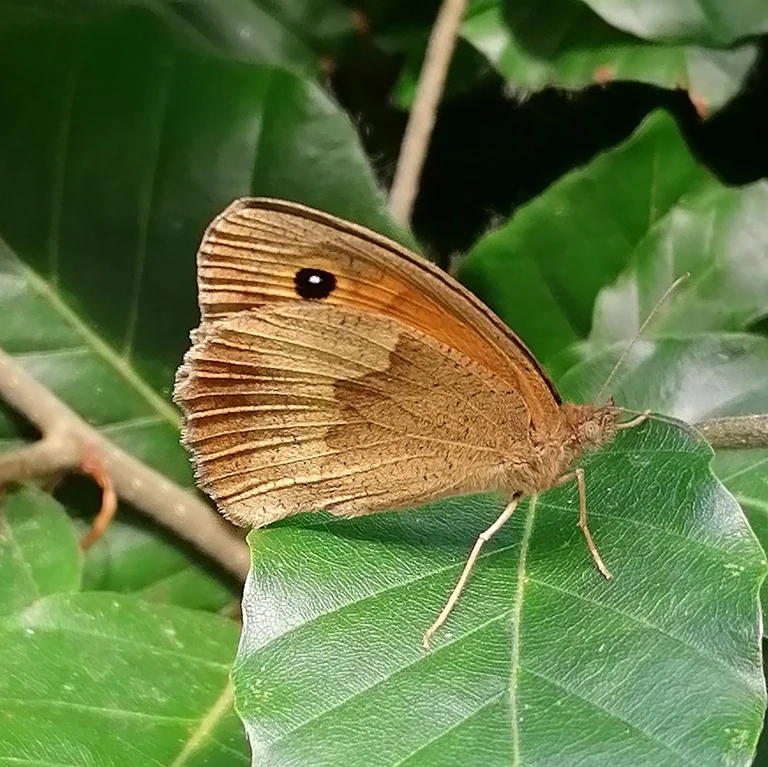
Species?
Maniola jurtina
